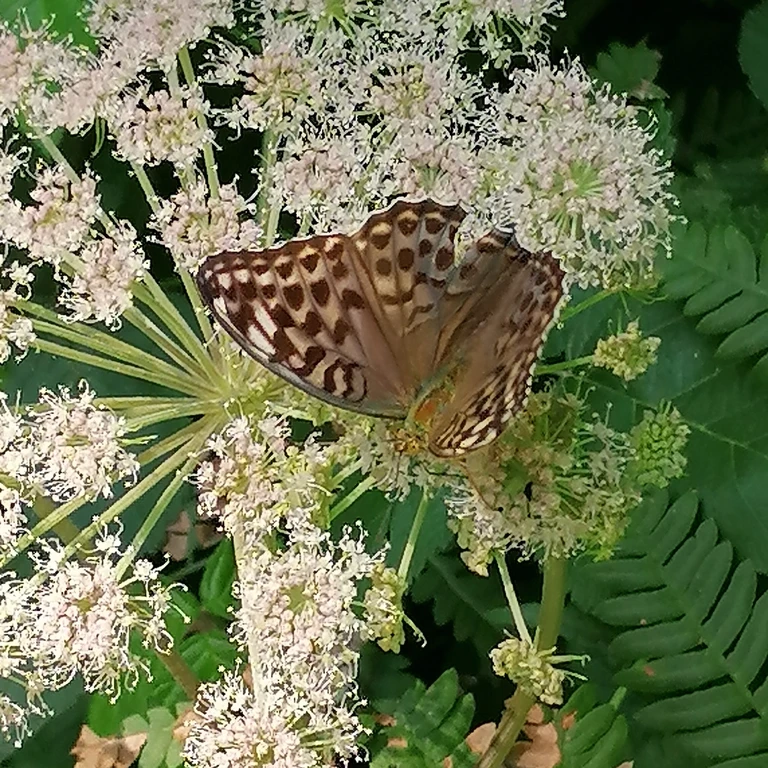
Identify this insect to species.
Argynnis paphia
